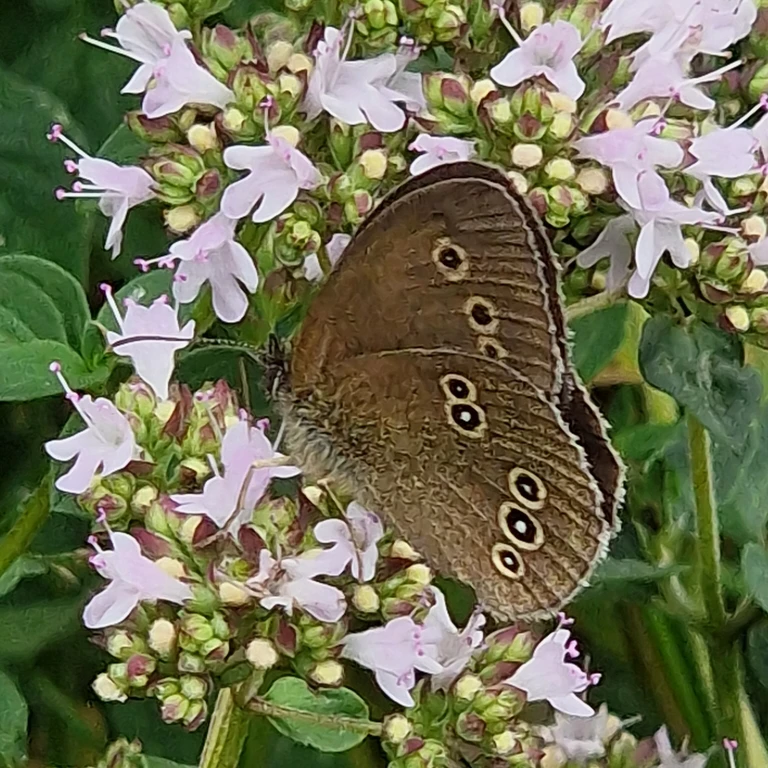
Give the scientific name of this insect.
Aphantopus hyperantus
